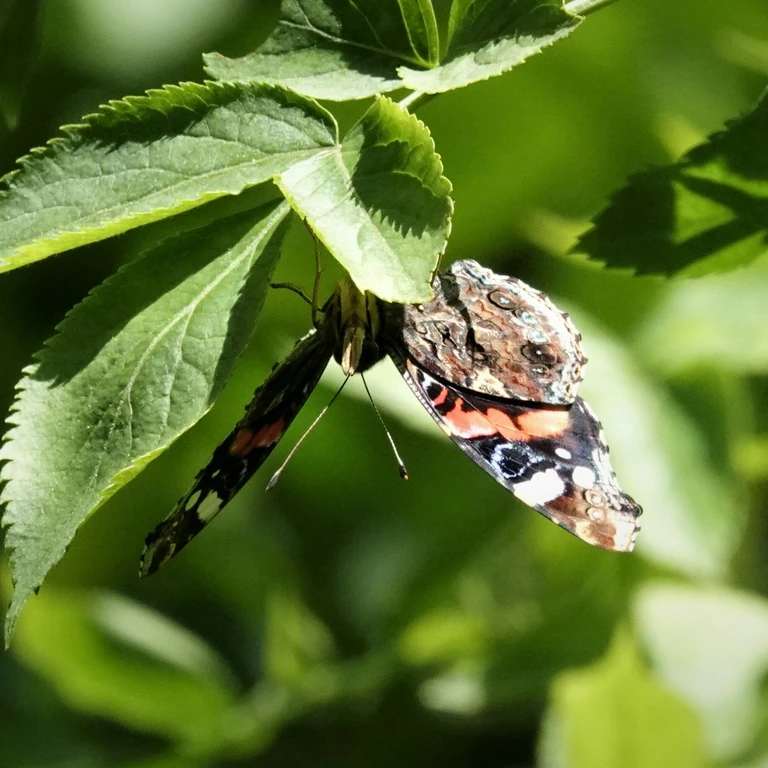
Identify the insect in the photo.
Vanessa atalanta
